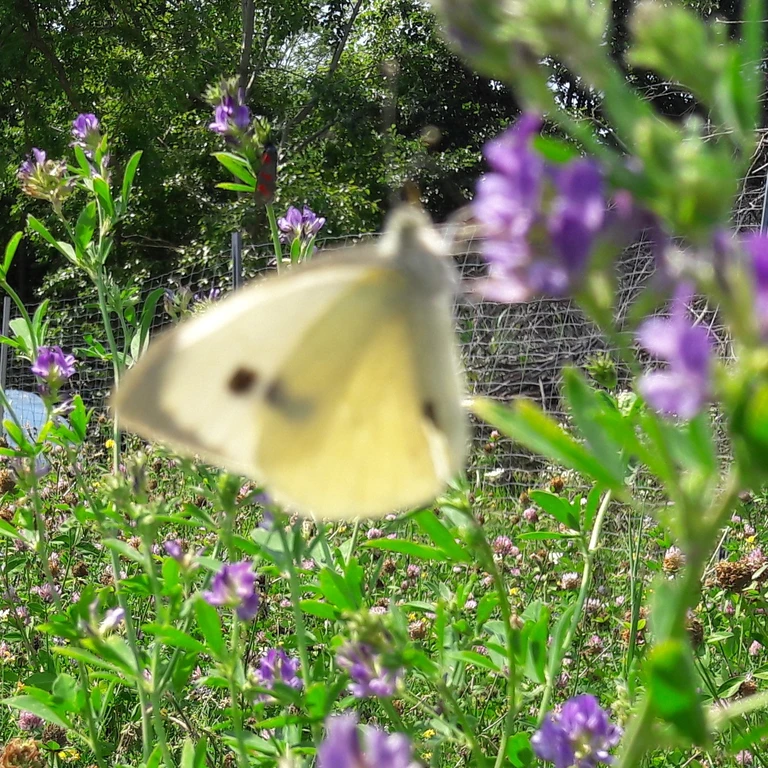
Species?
Pieris brassicae
